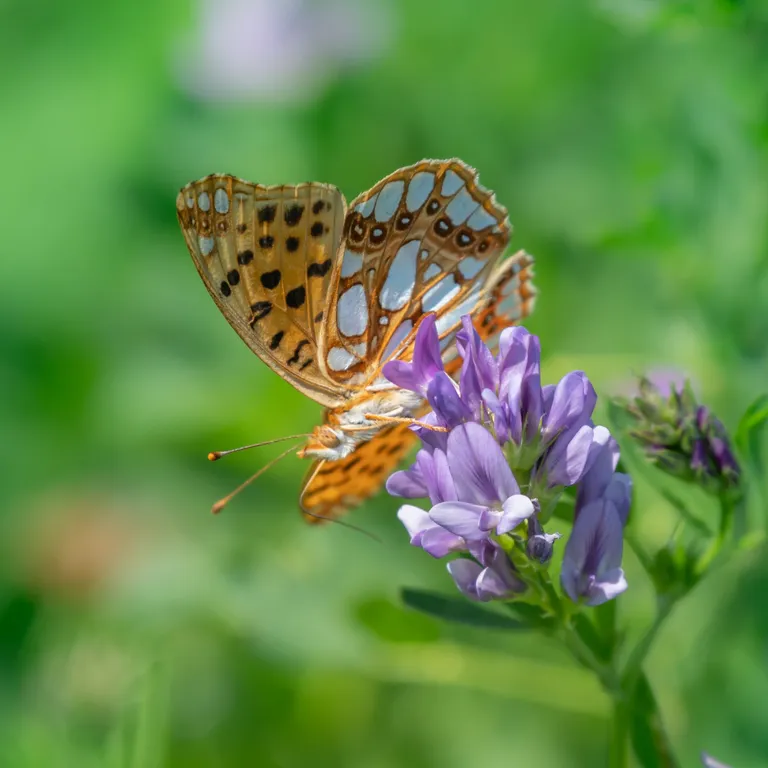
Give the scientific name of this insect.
Issoria lathonia
